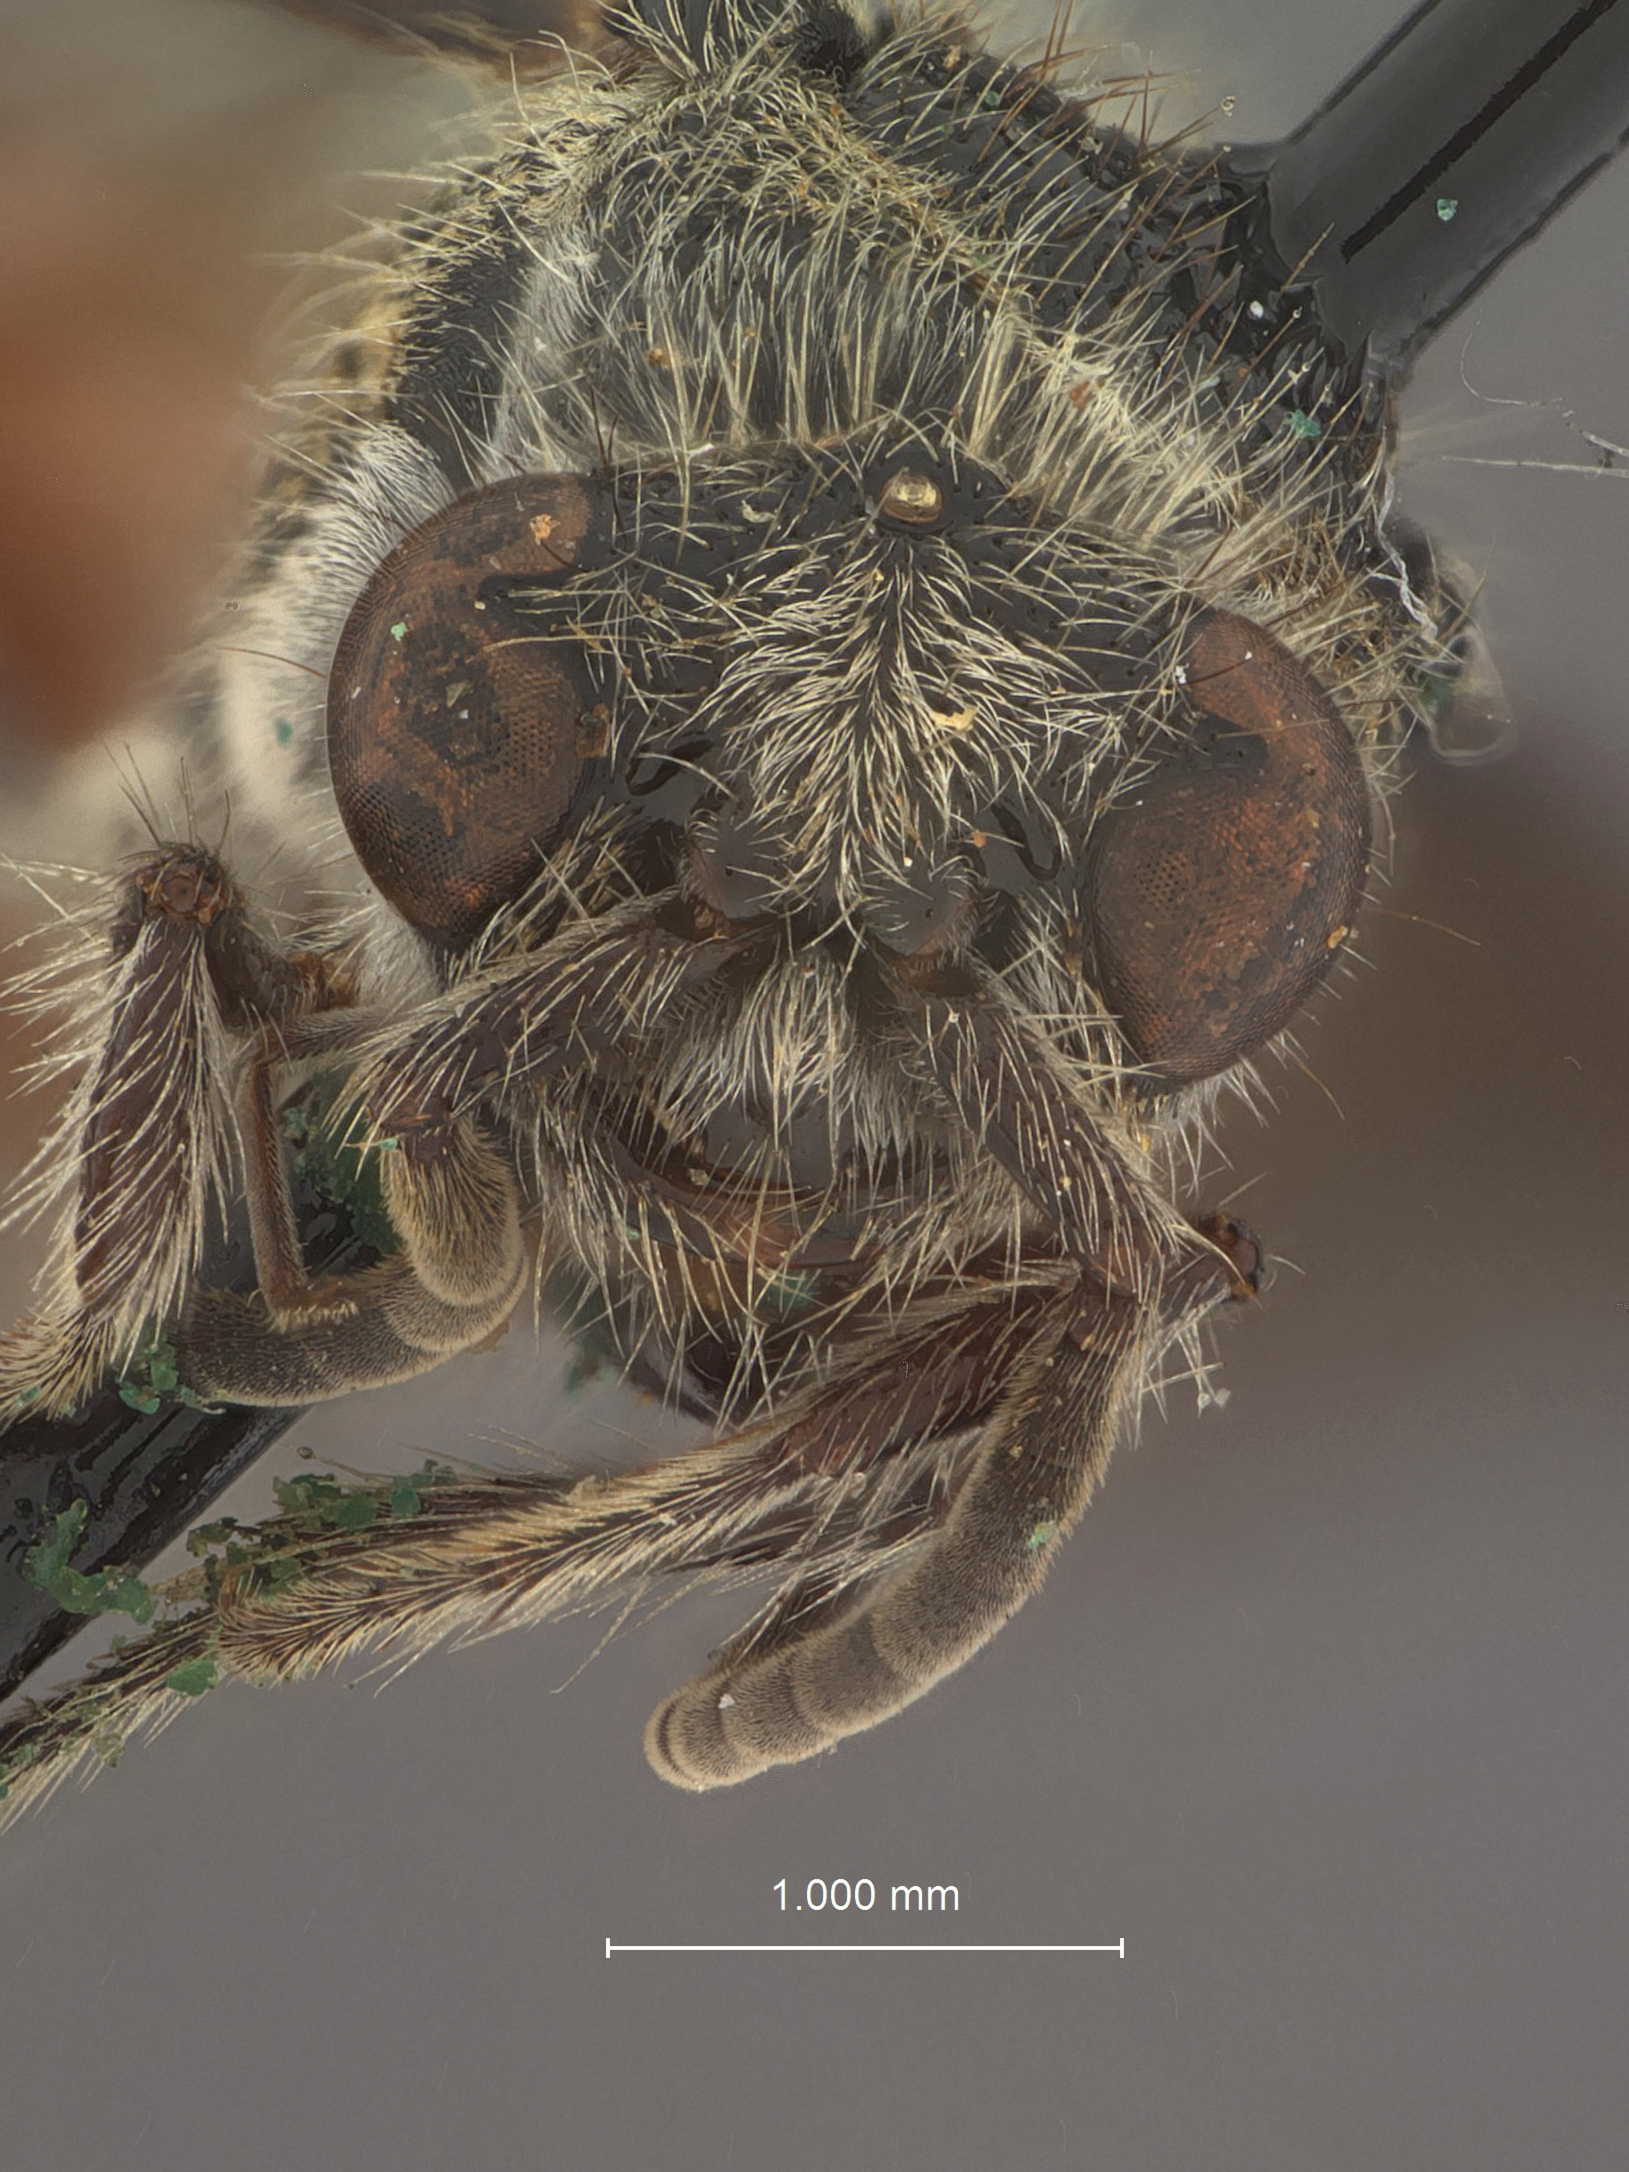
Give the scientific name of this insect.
Timulla fortuita
